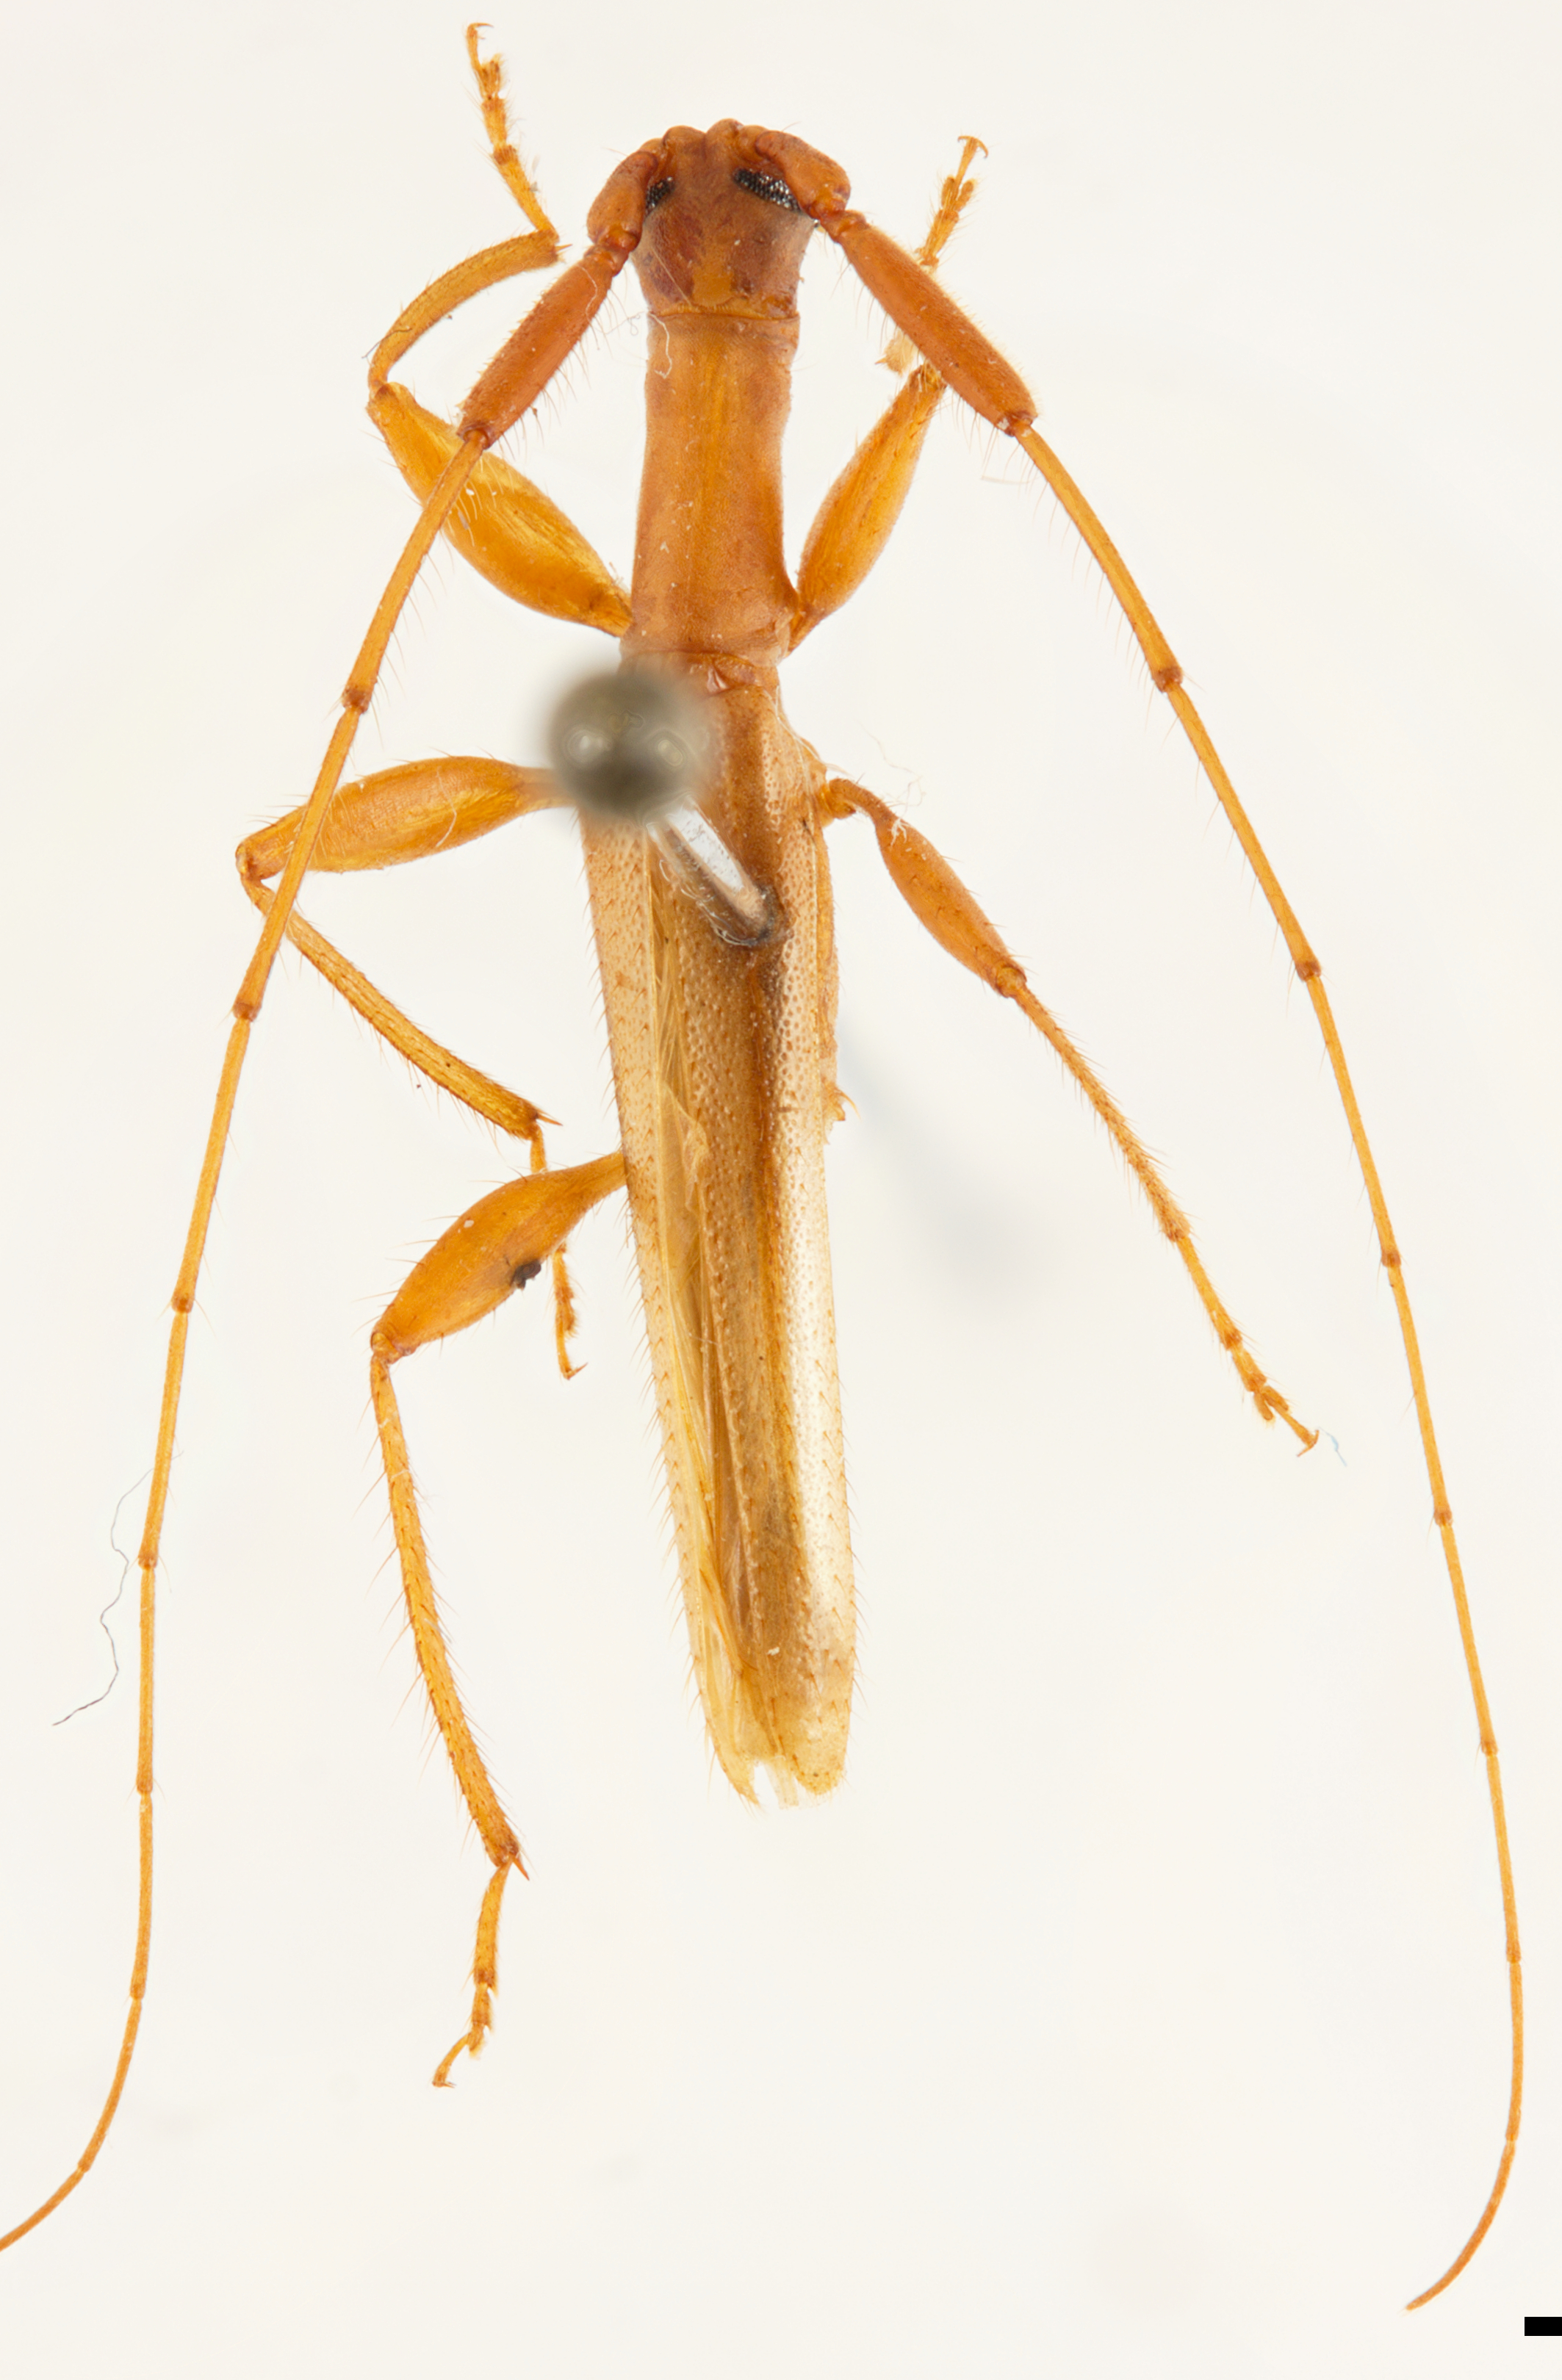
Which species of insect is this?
Sydax stramineus
